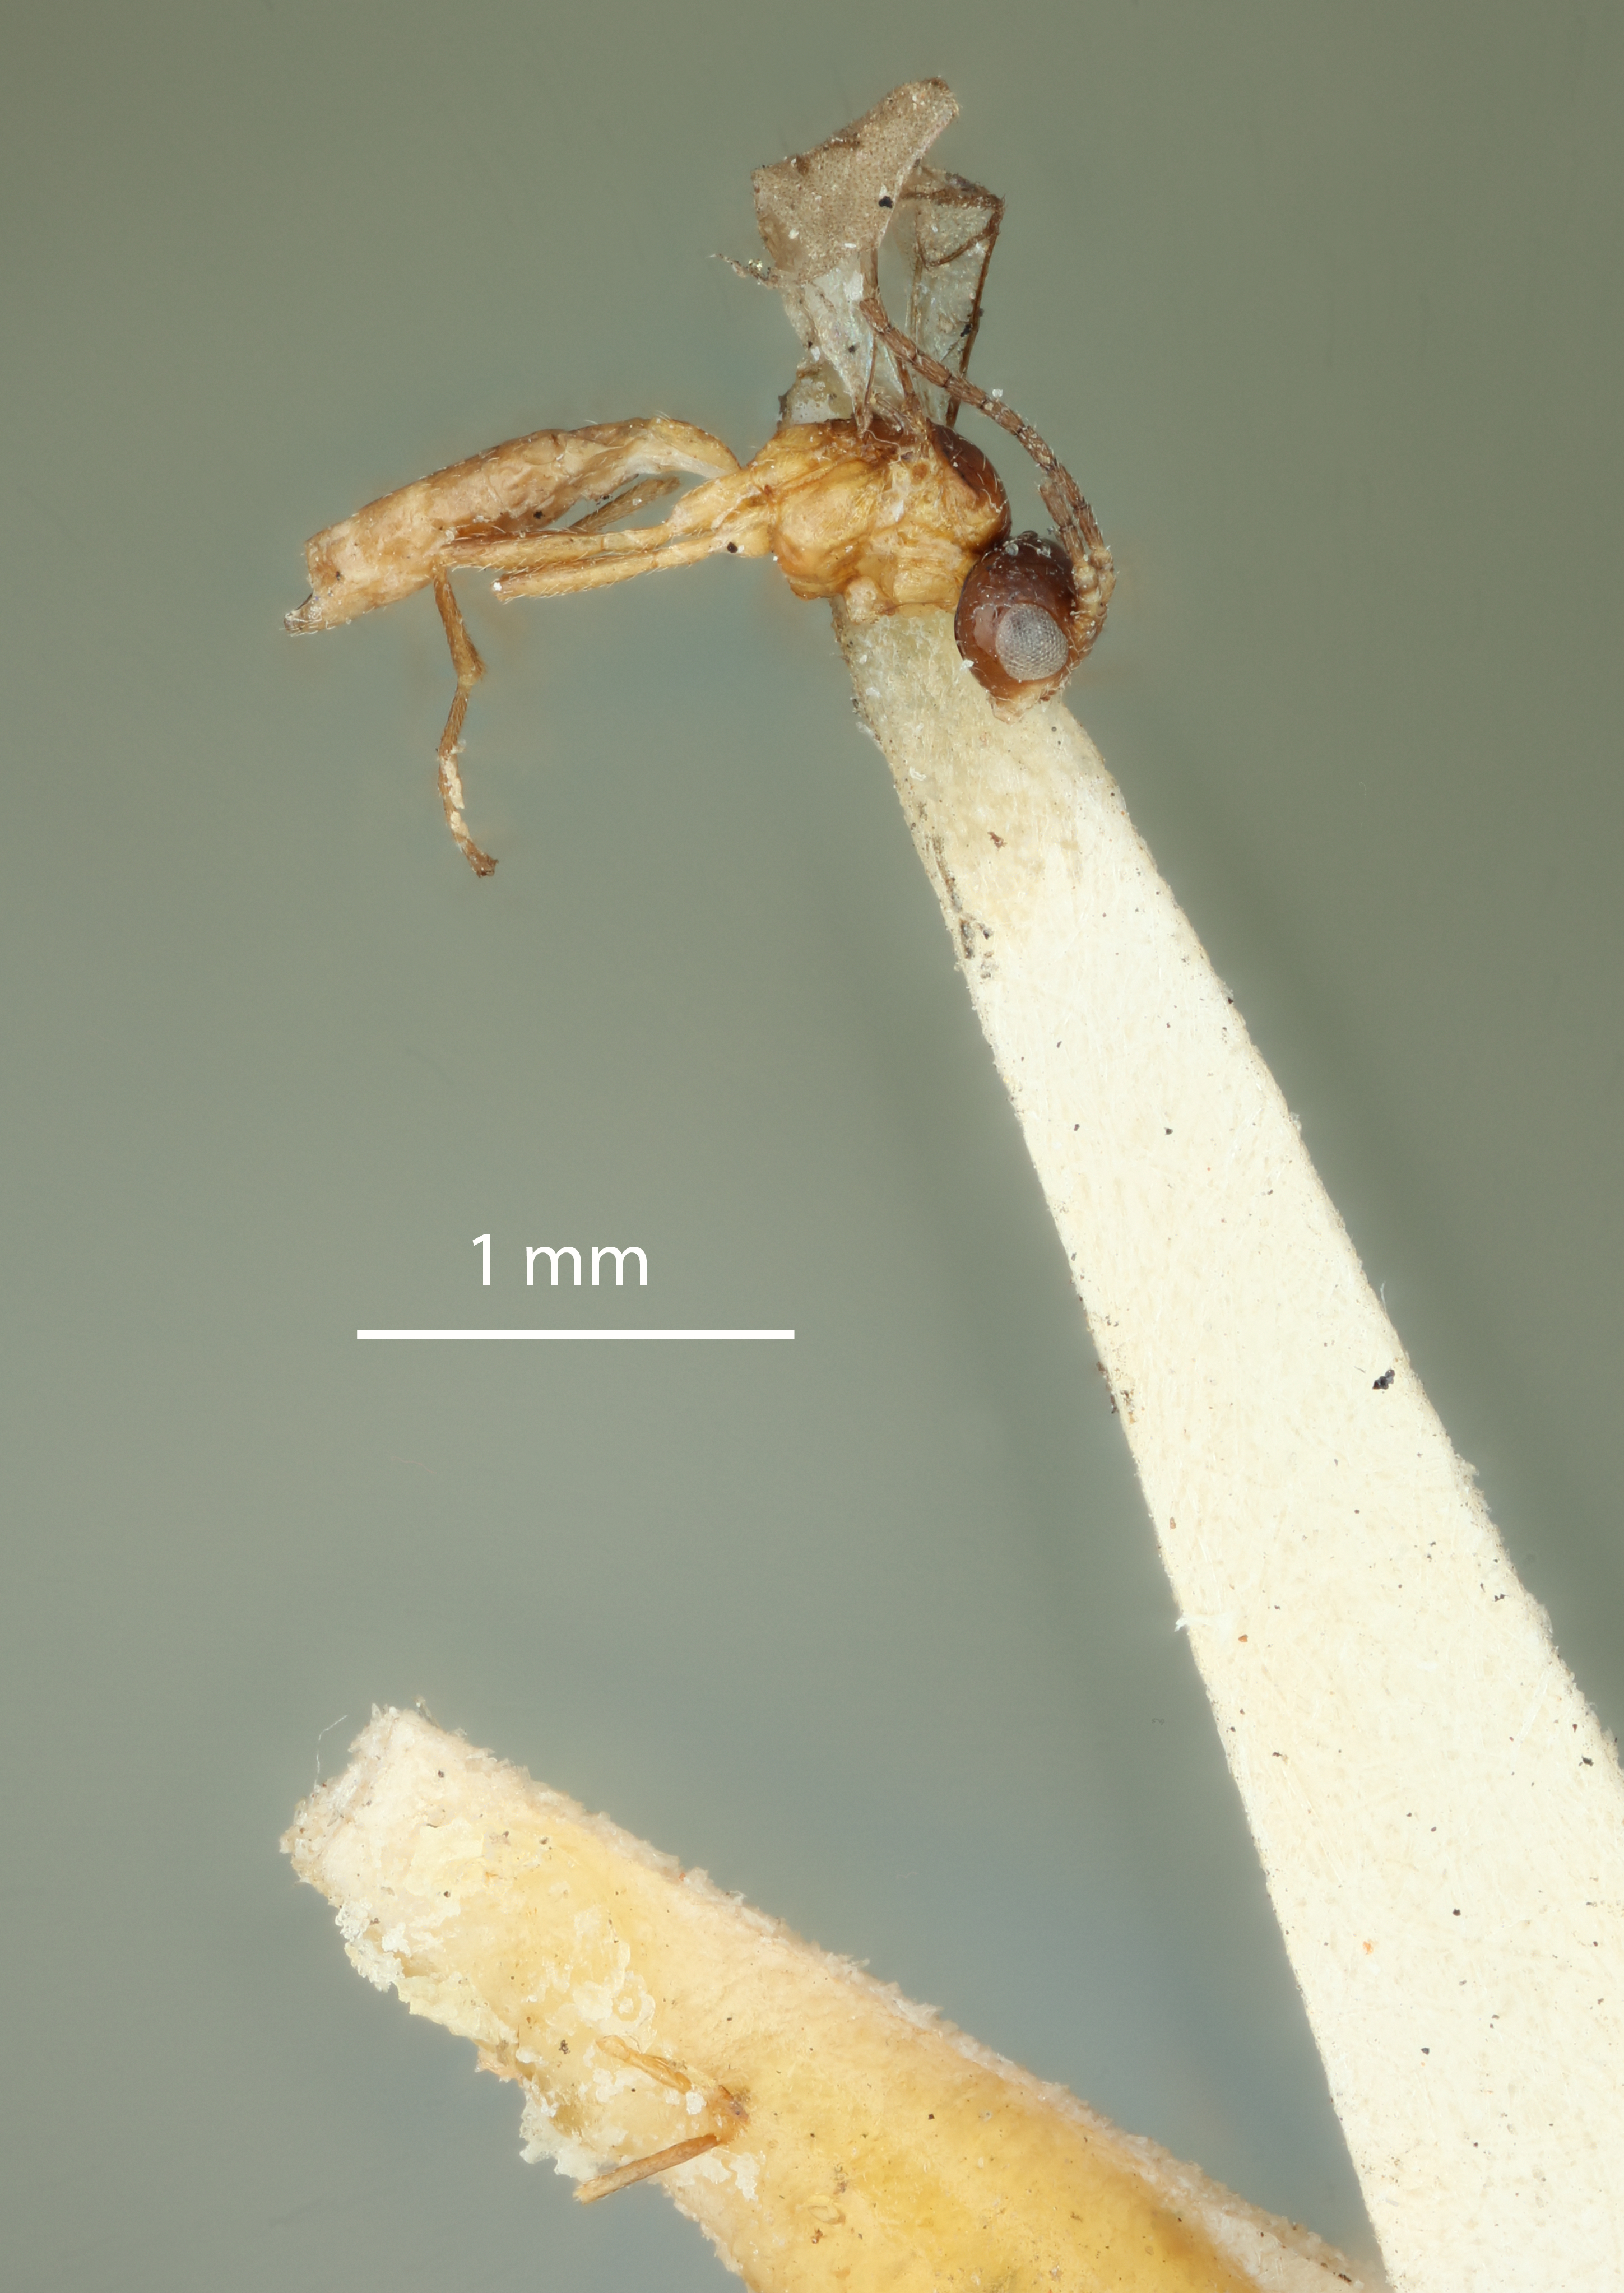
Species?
Aphidius pallidus
